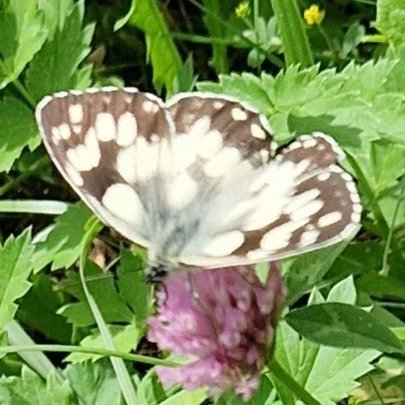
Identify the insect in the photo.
Melanargia galathea
